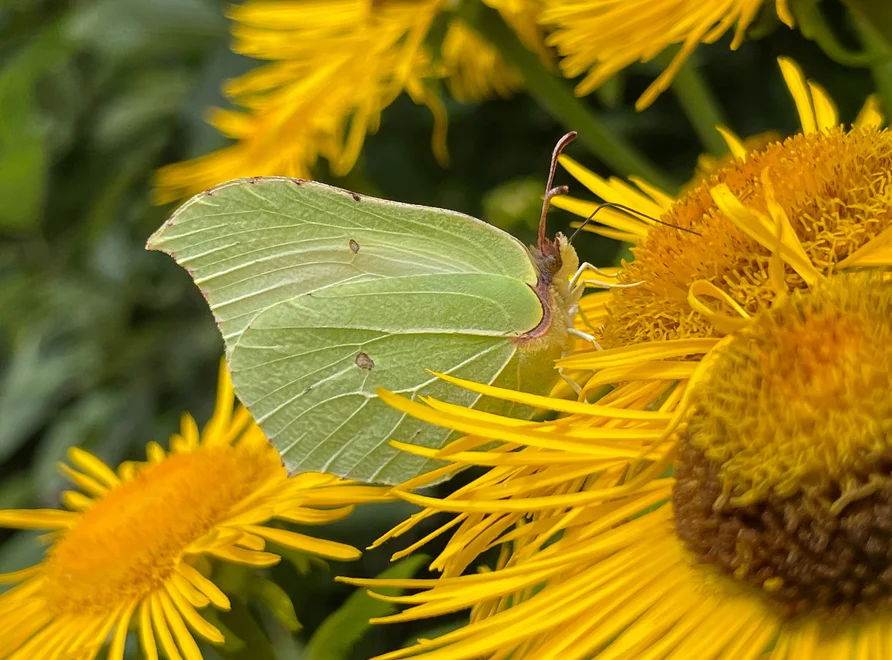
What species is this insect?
Gonepteryx rhamni
